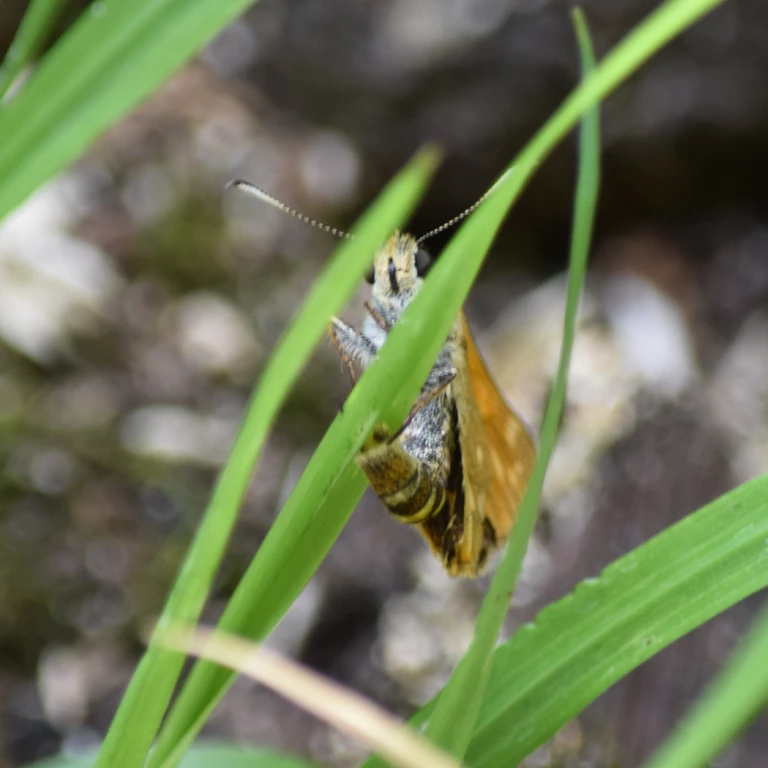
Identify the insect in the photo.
Ochlodes sylvanus (also Ochlodes venata)
